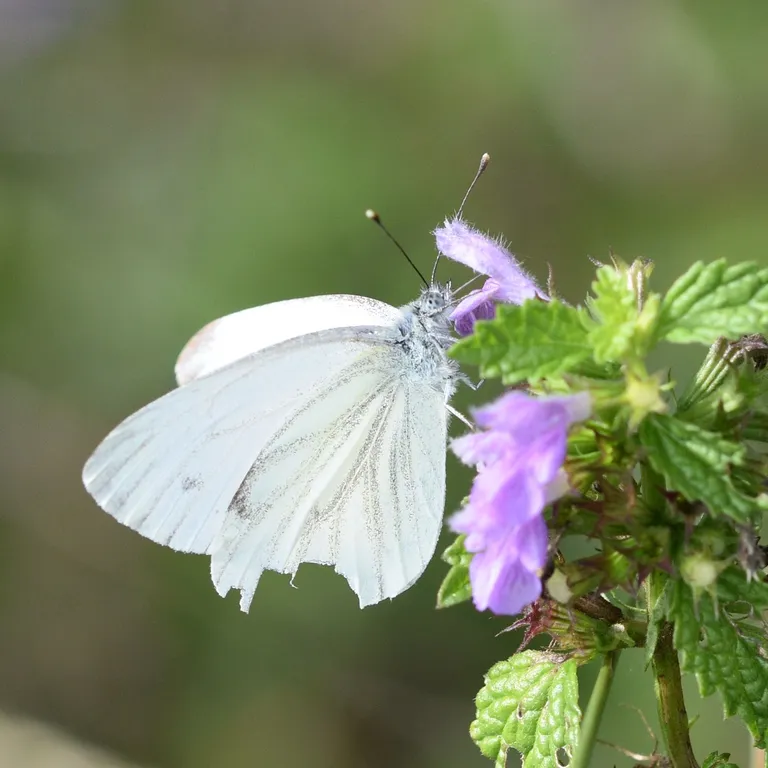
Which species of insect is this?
Pieris napi
